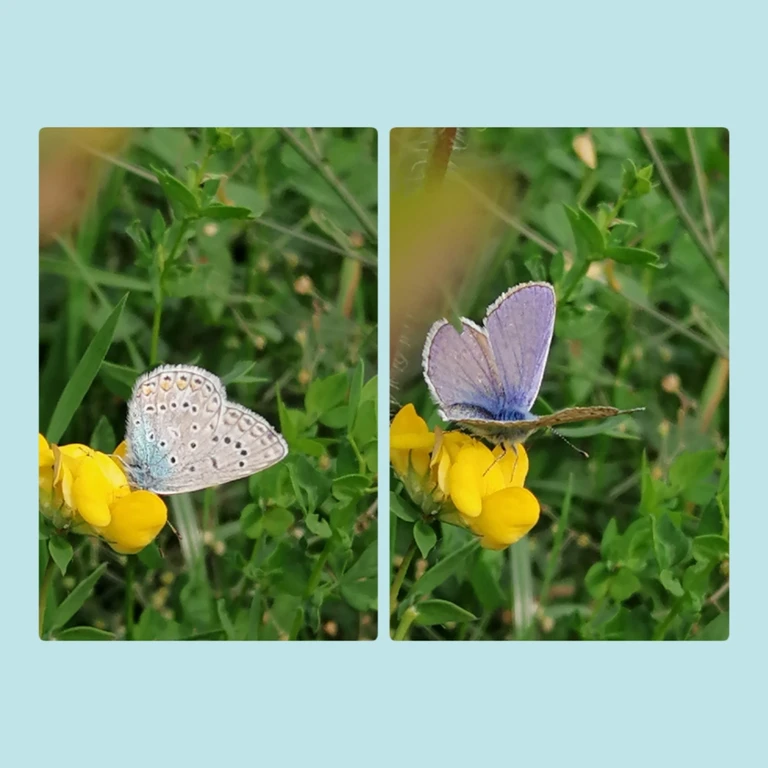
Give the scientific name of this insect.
Polyommatus icarus
